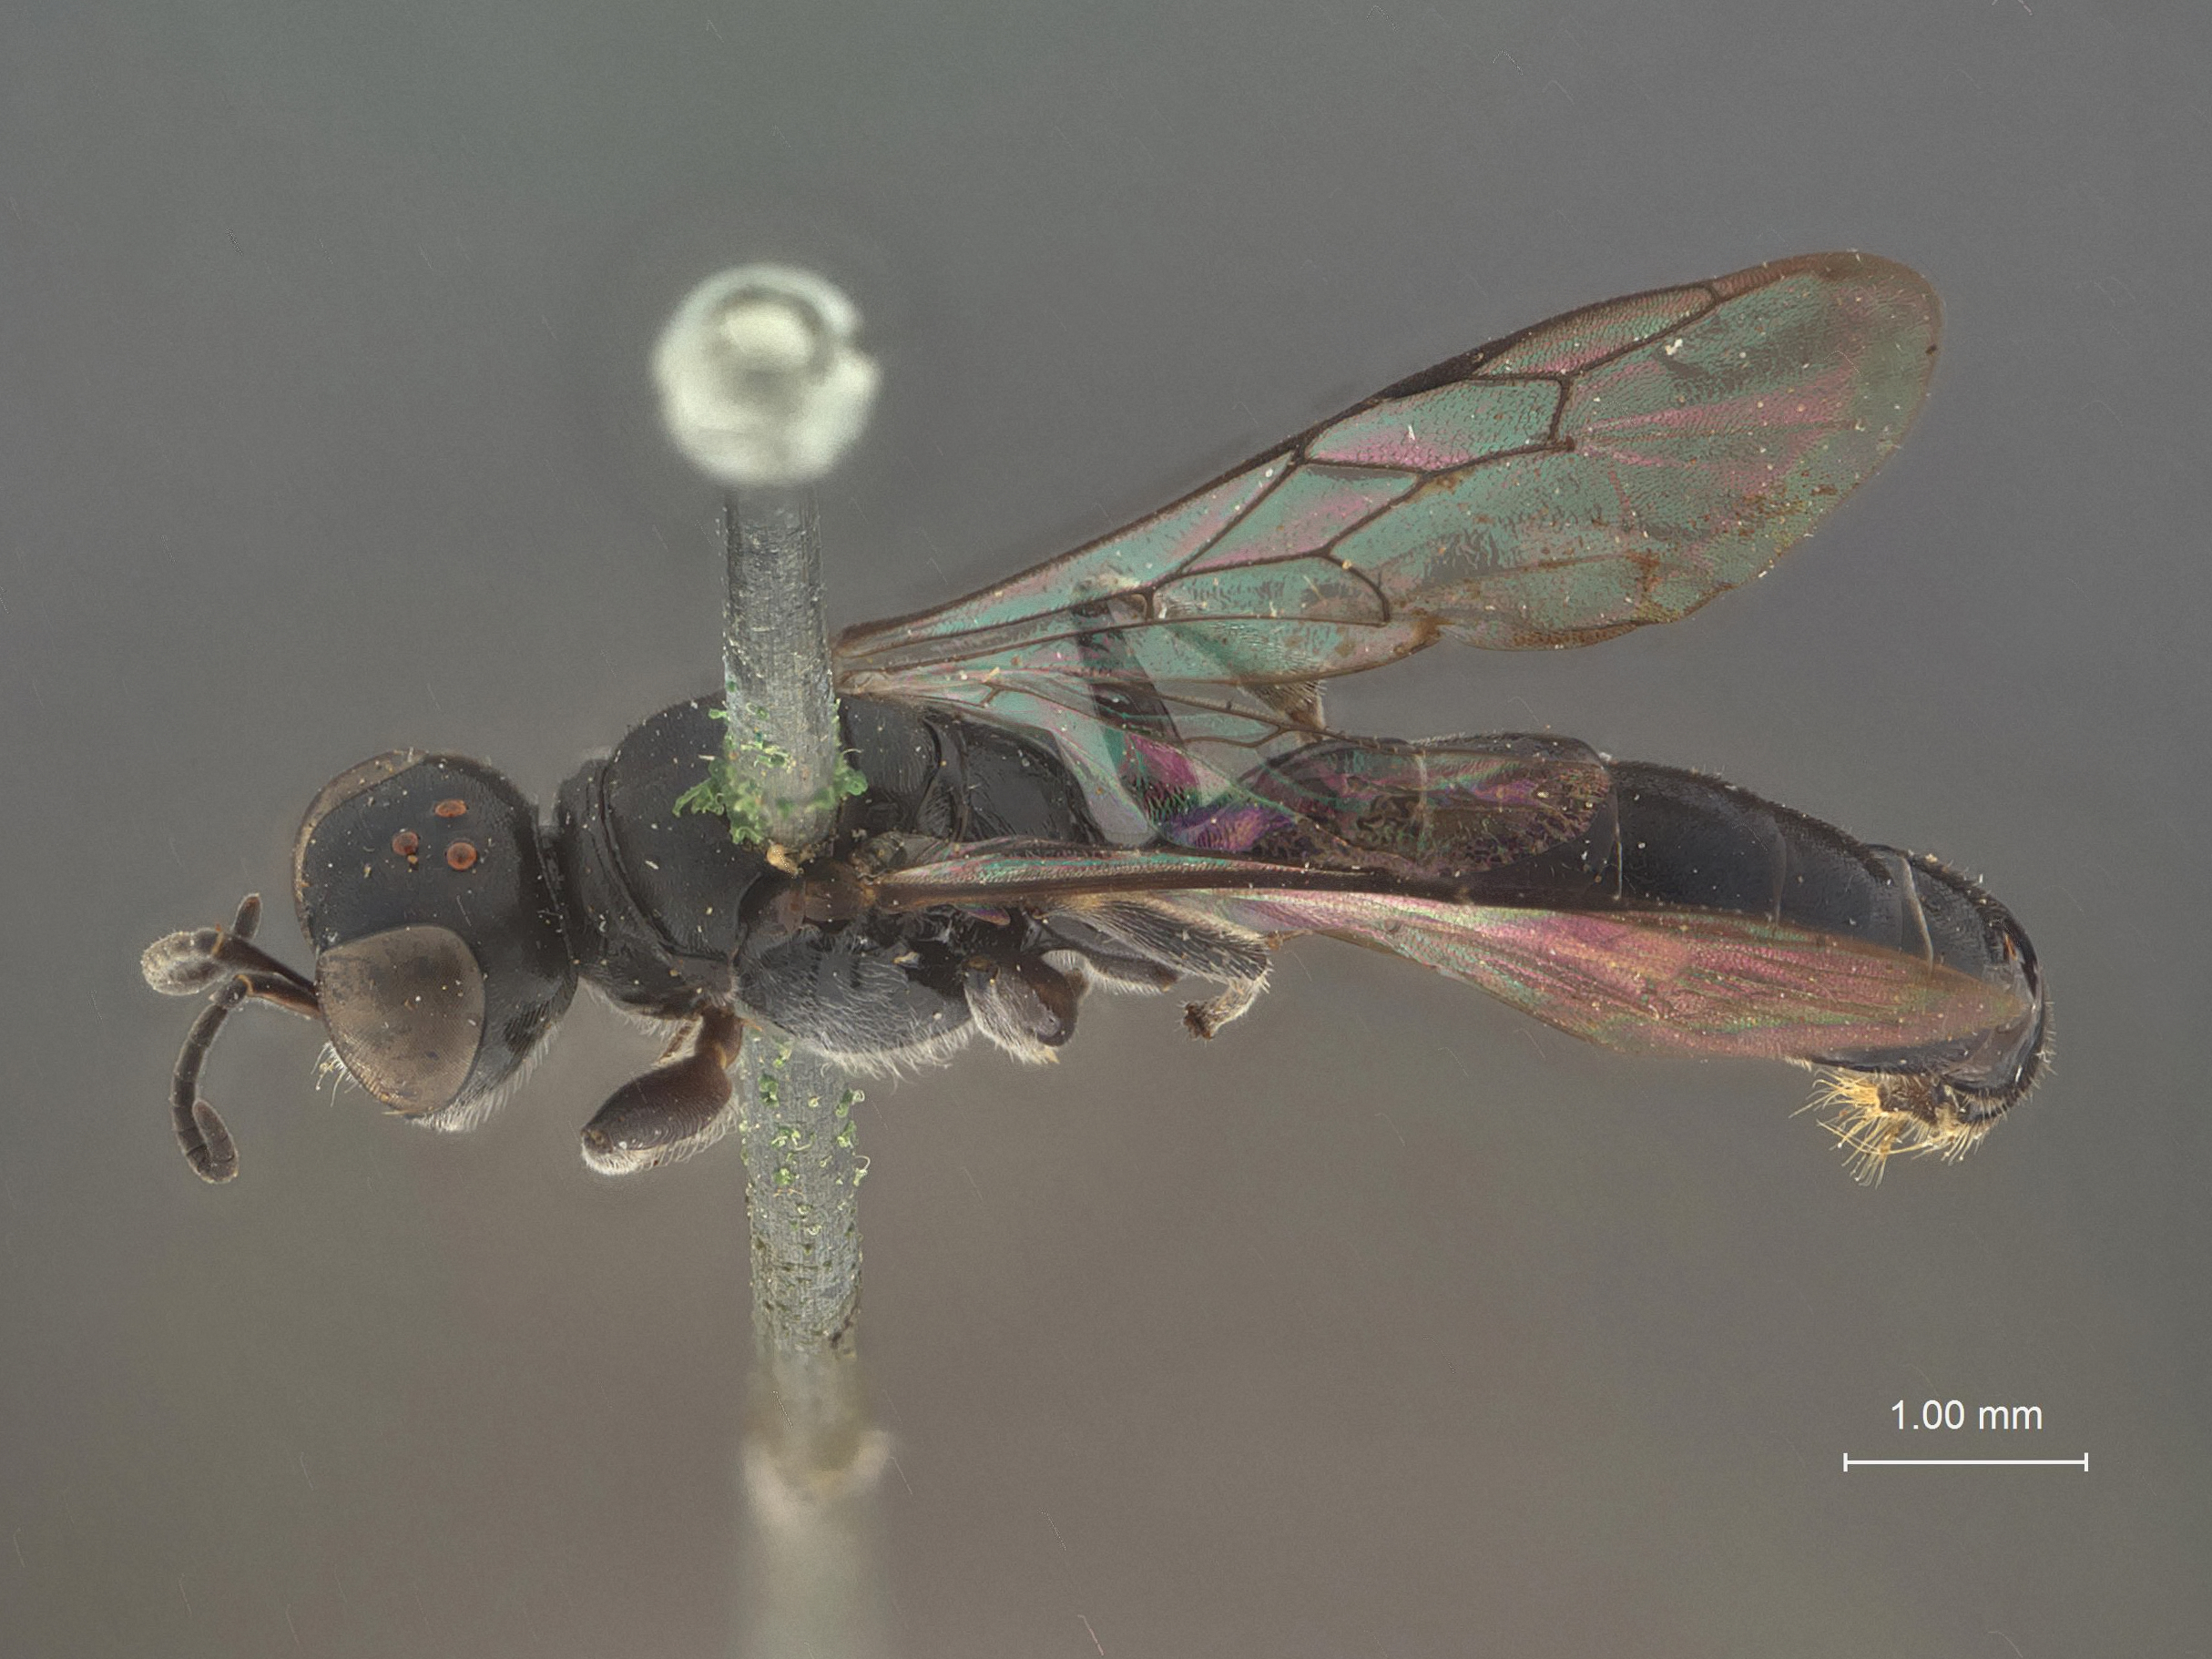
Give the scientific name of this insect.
Crossocerus slimmatus
